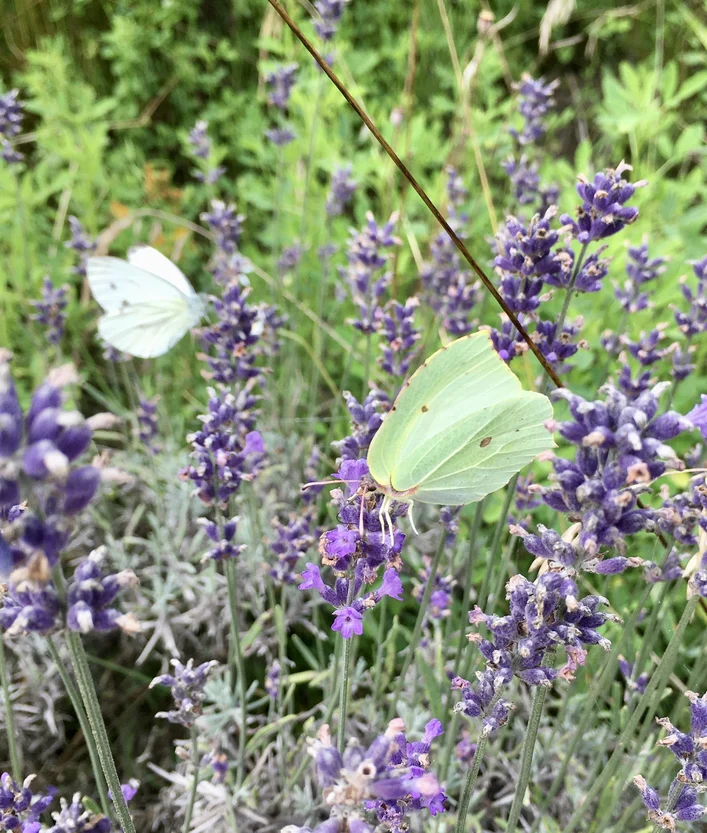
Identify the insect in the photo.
Gonepteryx rhamni
